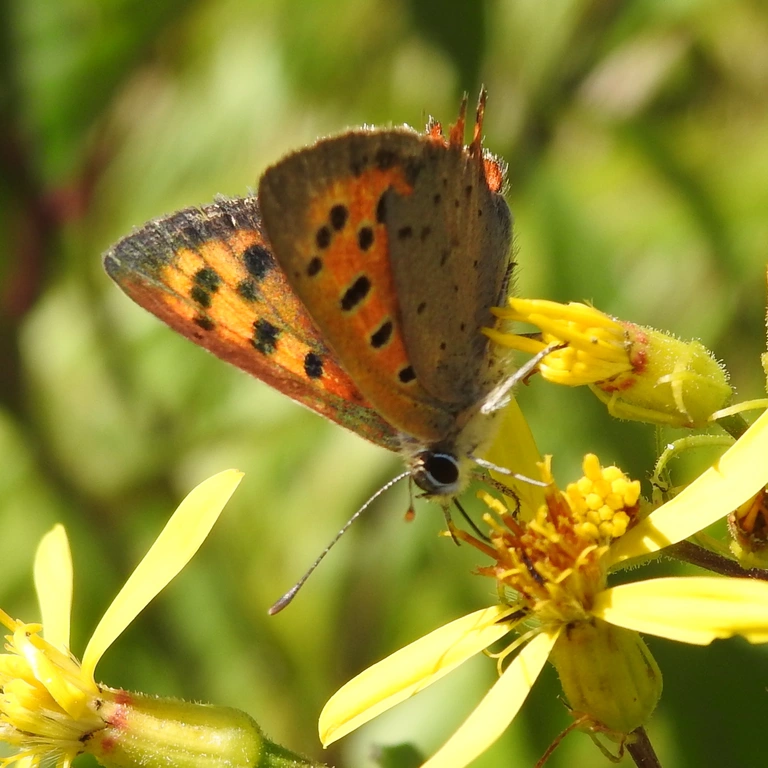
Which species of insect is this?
Lycaena phlaeas
